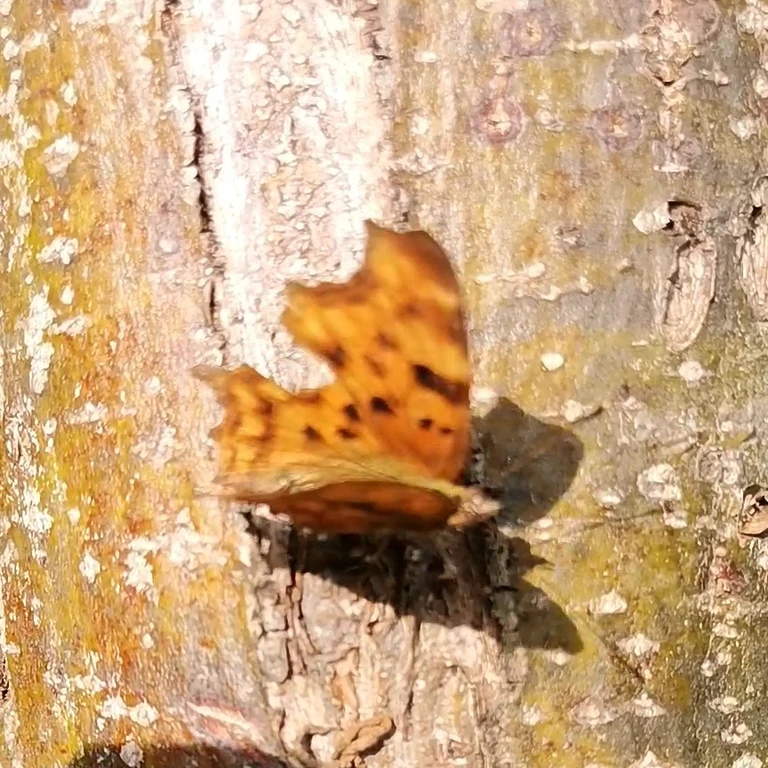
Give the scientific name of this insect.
Polygonia c-album
